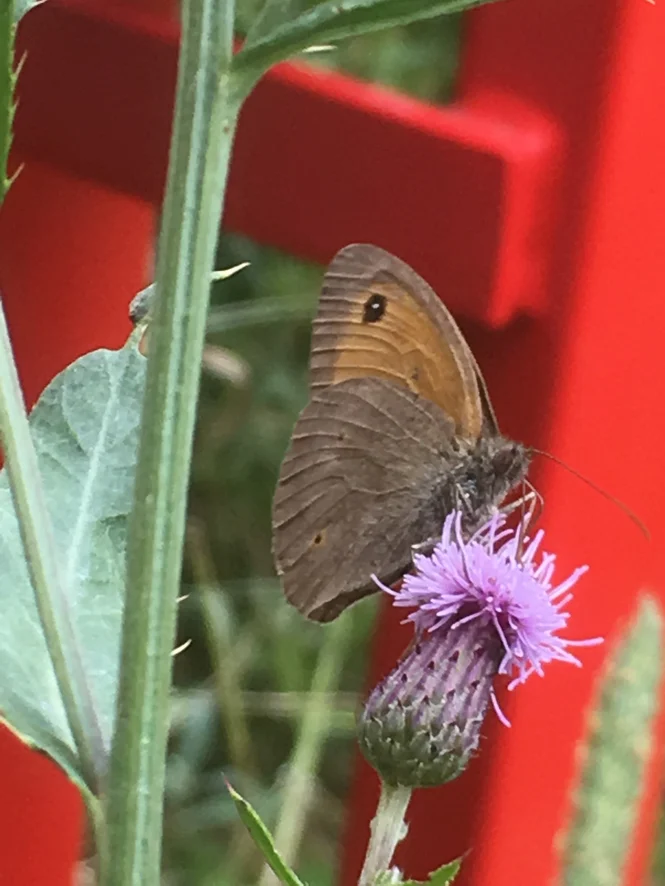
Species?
Maniola jurtina
